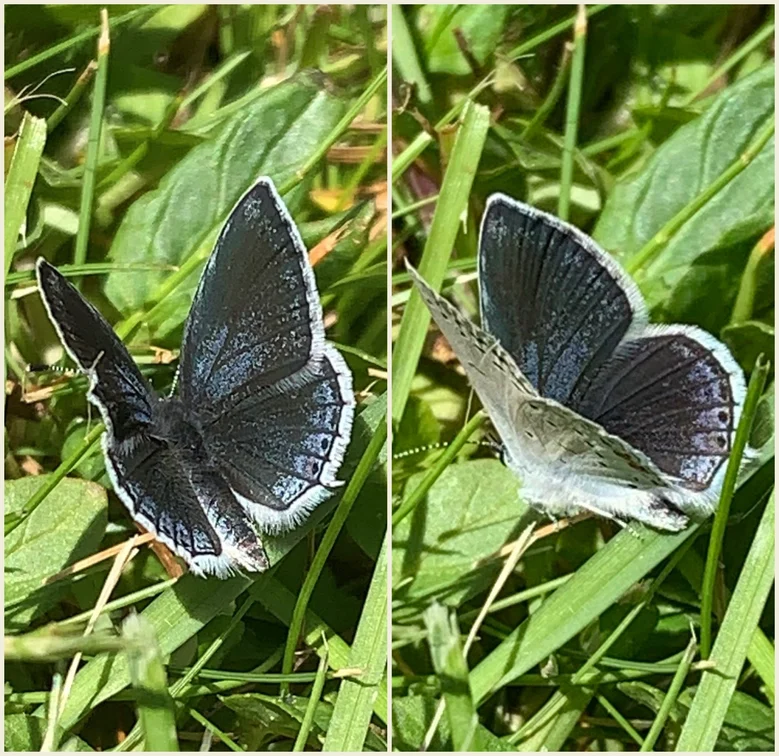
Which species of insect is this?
Cupido argiades (also Elkalyce argiades)
